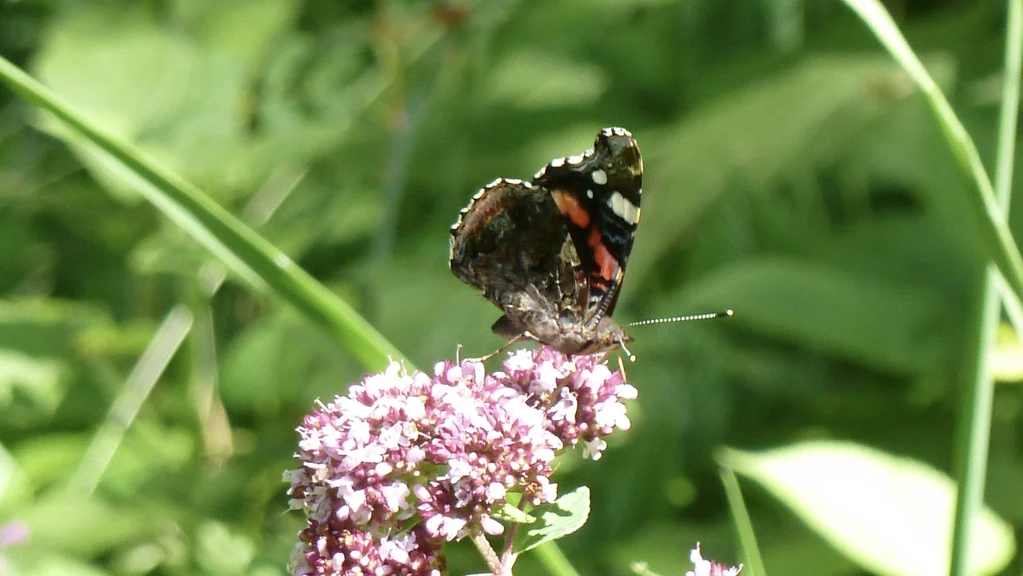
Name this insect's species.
Vanessa atalanta
